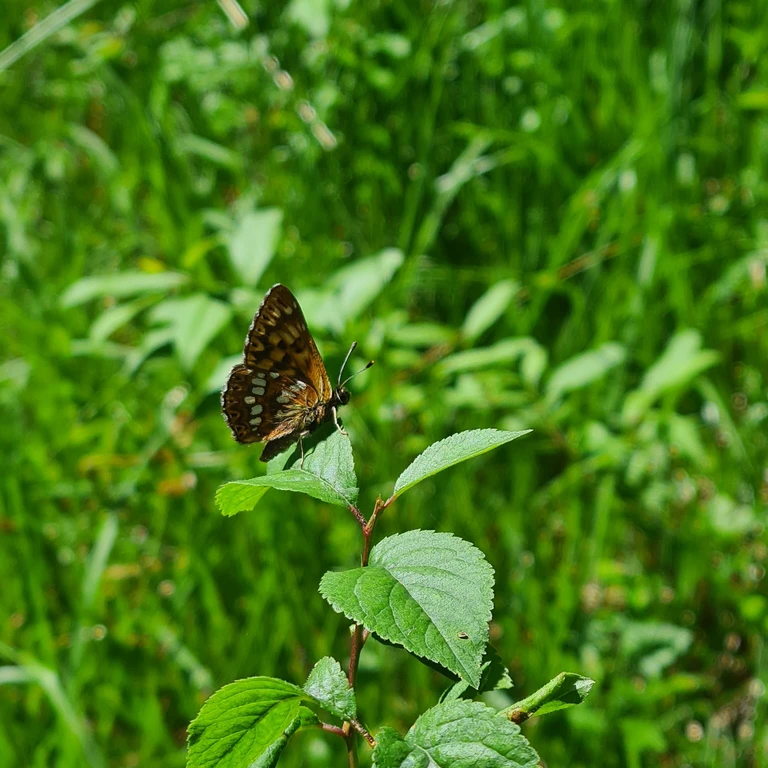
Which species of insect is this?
Hamearis lucina
